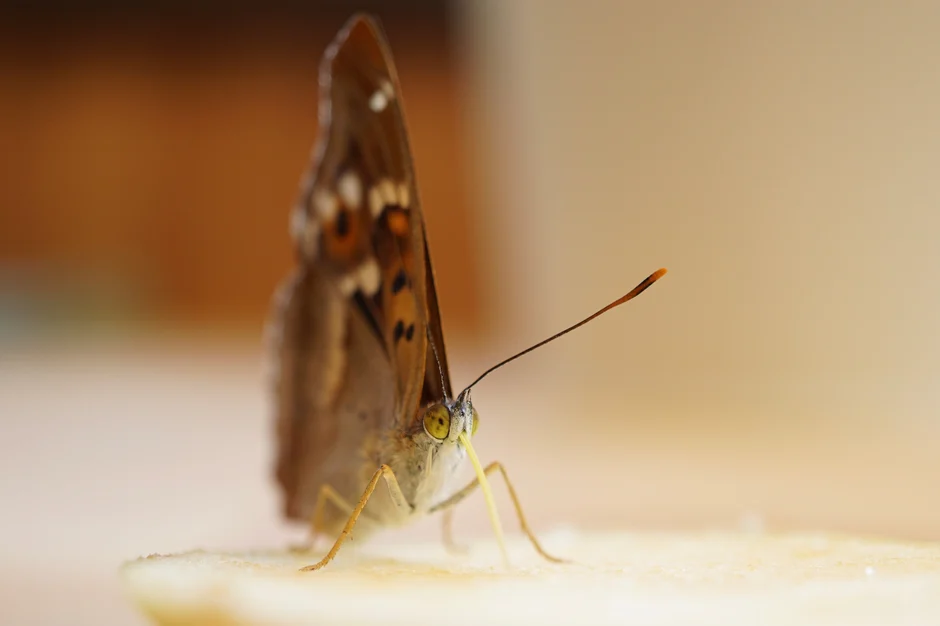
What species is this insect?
Apatura ilia
